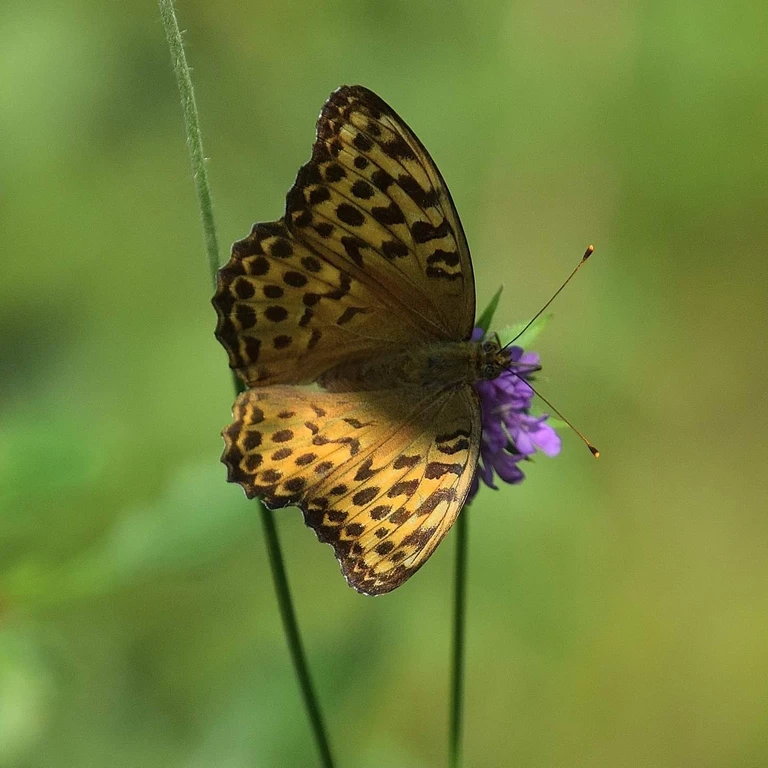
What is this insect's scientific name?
Argynnis paphia
